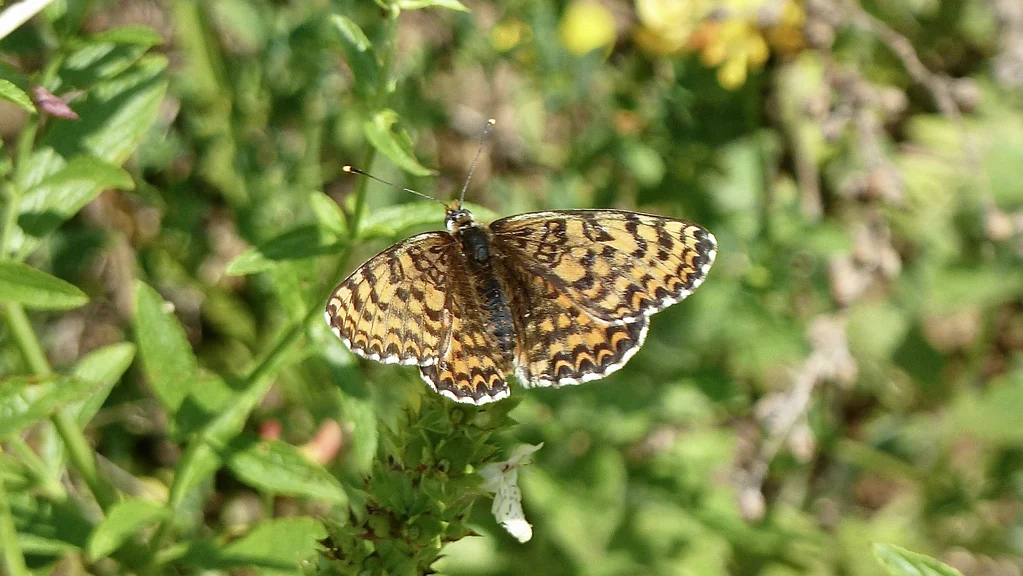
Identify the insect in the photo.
Melitaea didyma
